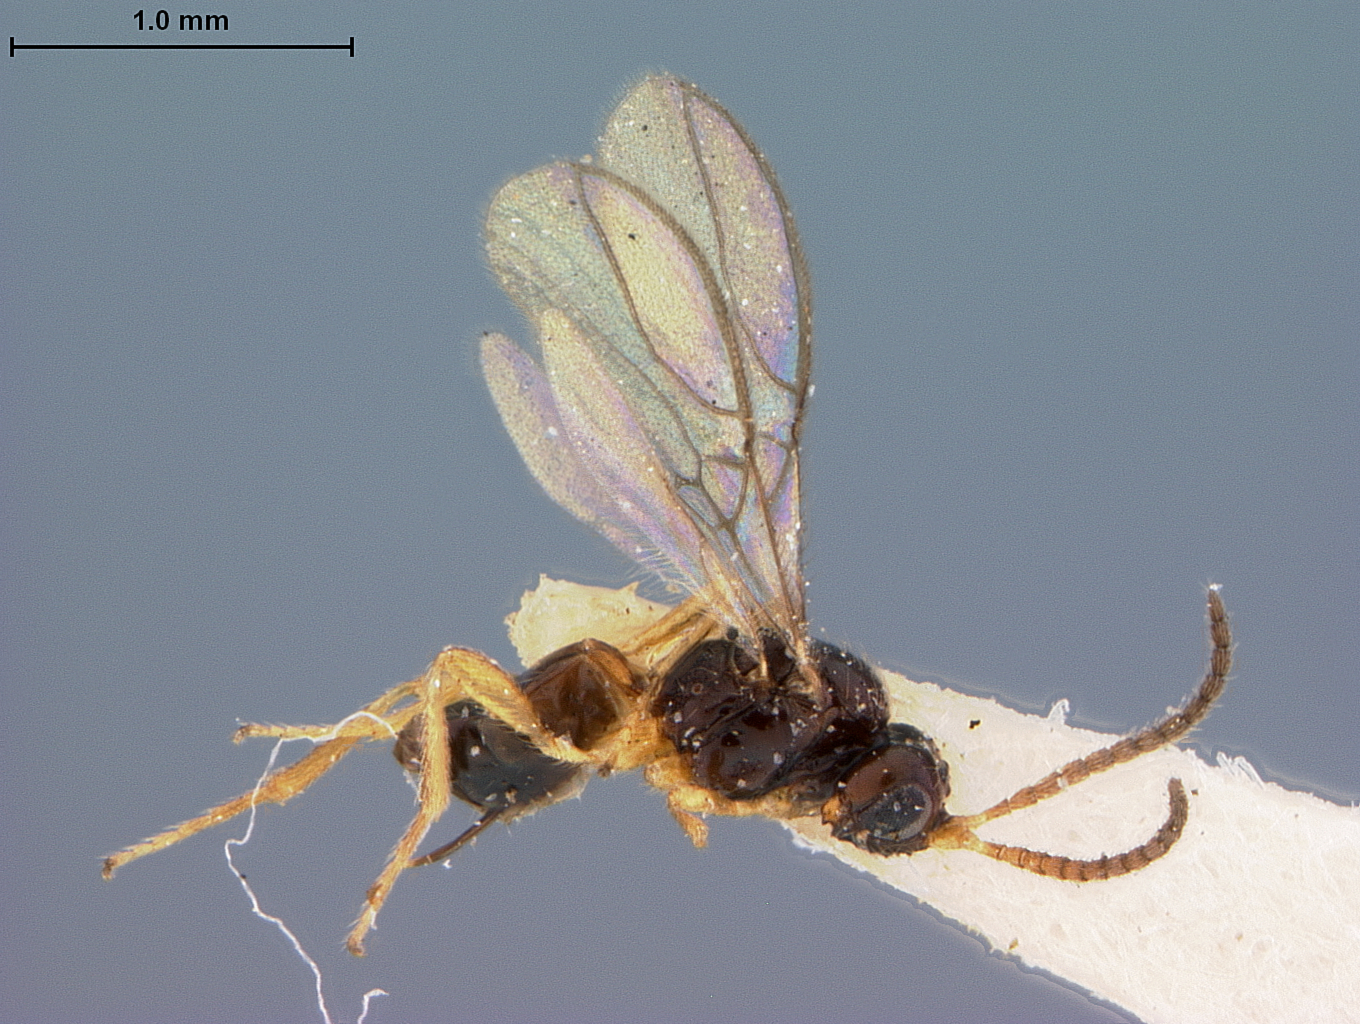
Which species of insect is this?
Synaldis megaseliae
